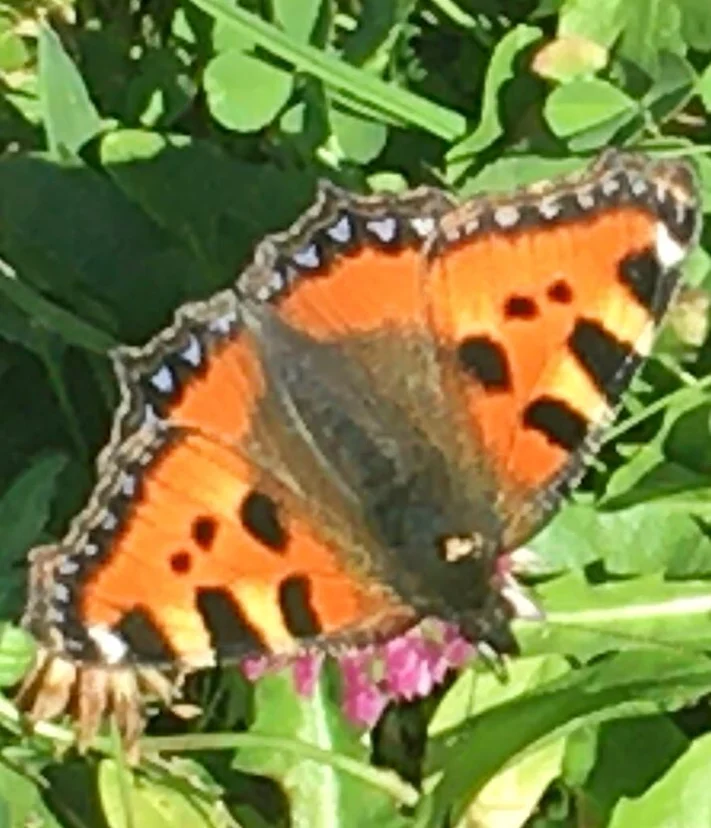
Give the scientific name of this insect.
Aglais urticae
